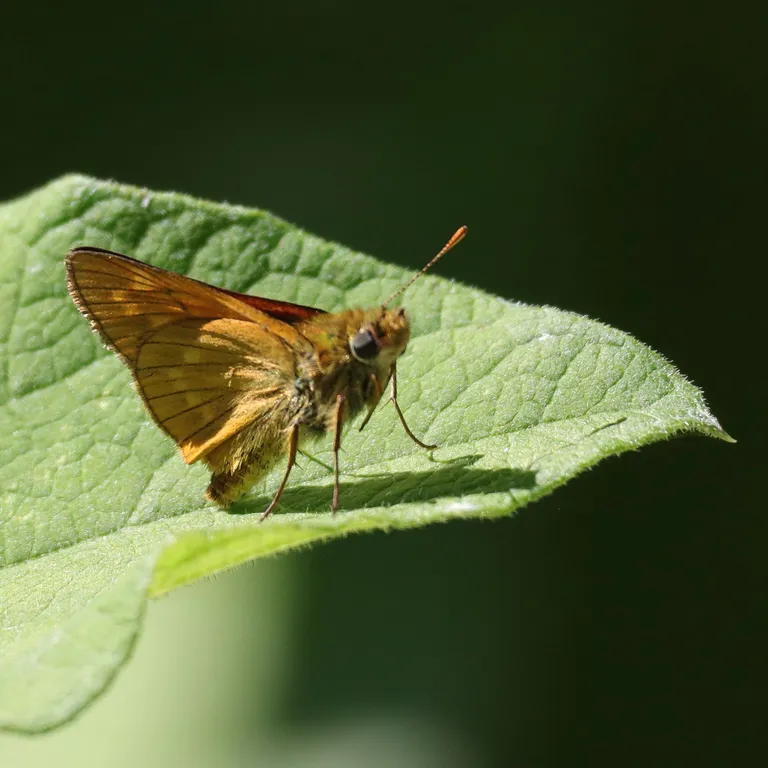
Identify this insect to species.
Ochlodes sylvanus (also Ochlodes venata)
